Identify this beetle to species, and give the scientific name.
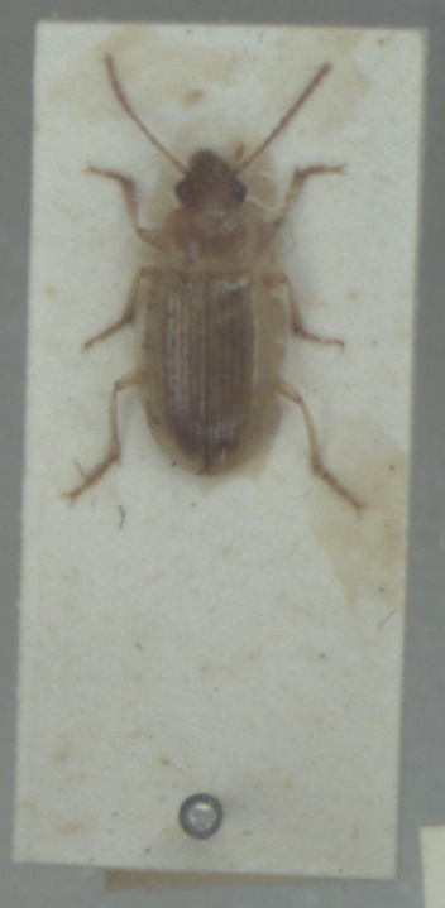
Dicheirotrichus obsoletus
